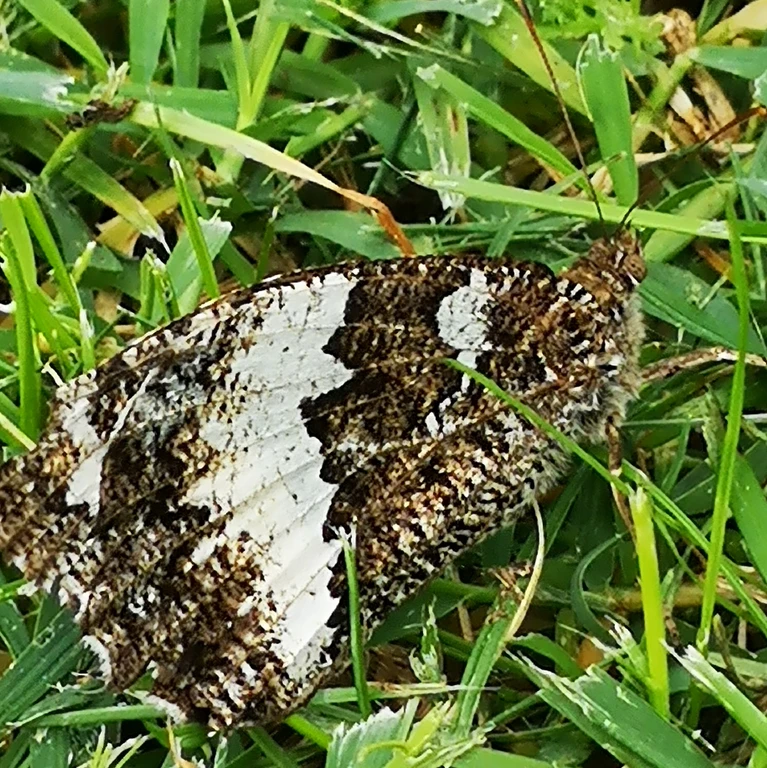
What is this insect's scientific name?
Brintesia circe
